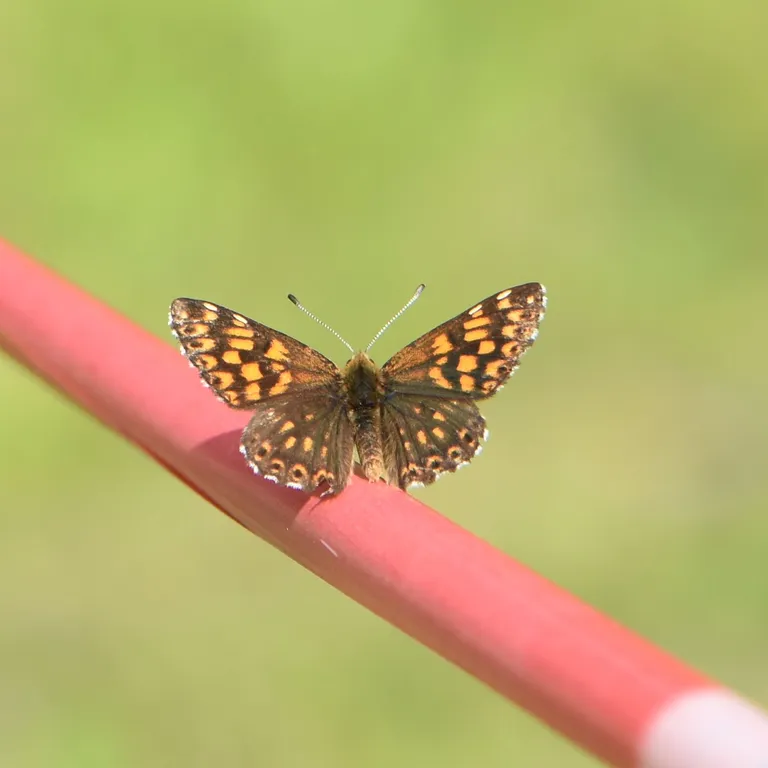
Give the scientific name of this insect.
Hamearis lucina
